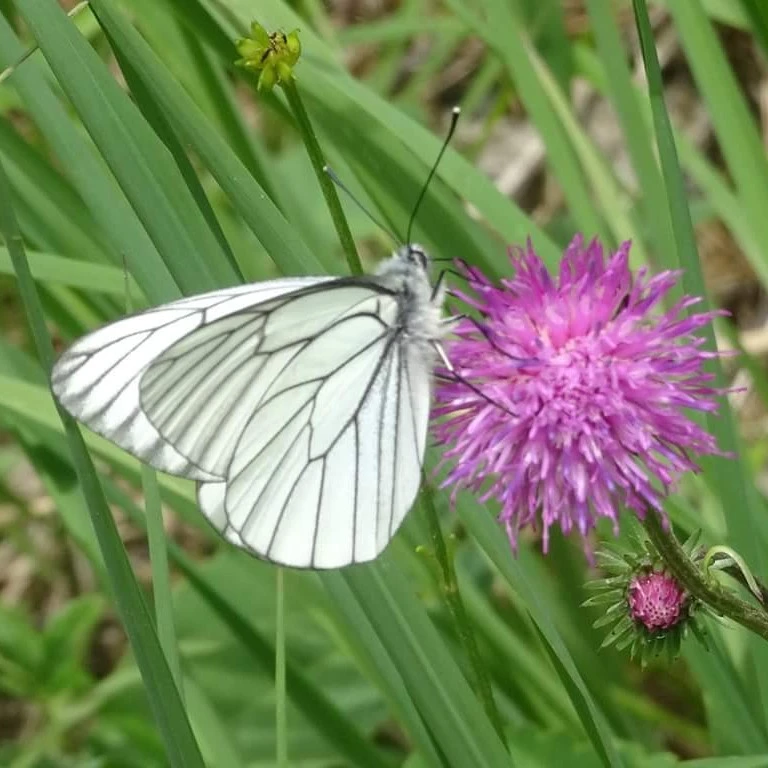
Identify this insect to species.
Aporia crataegi
